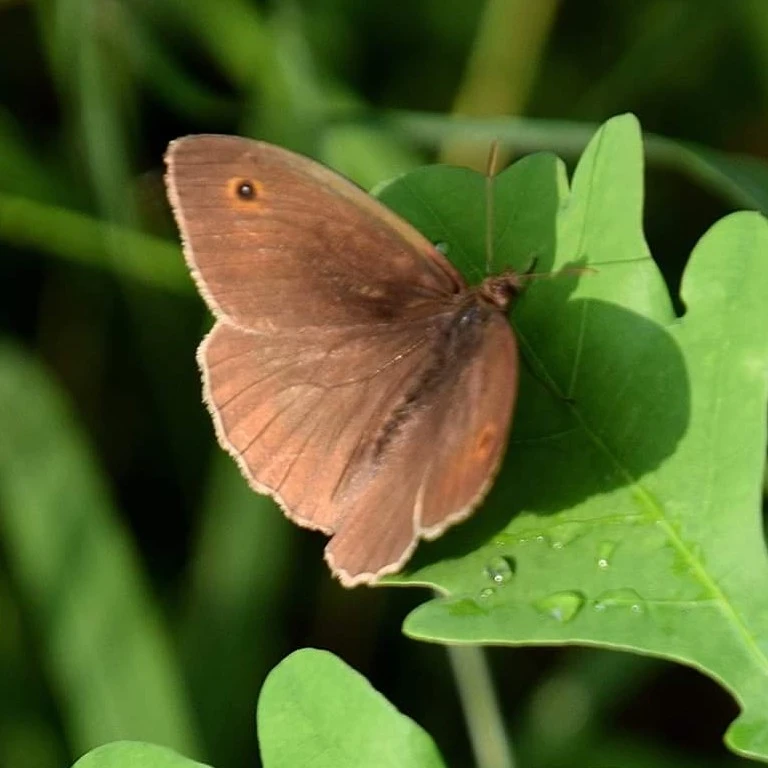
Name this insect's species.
Maniola jurtina
